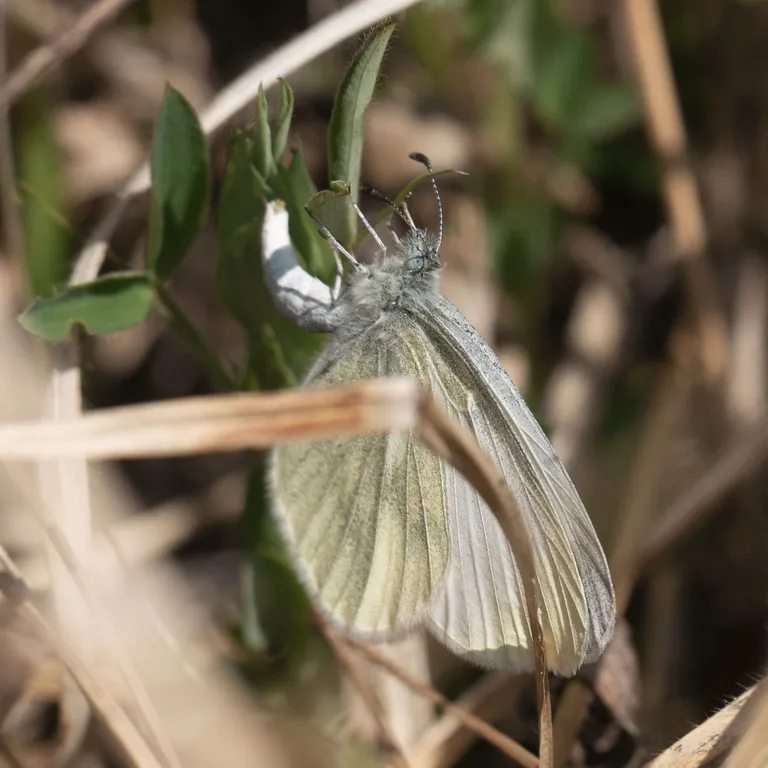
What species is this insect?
Leptidea sinapis/juvernica
